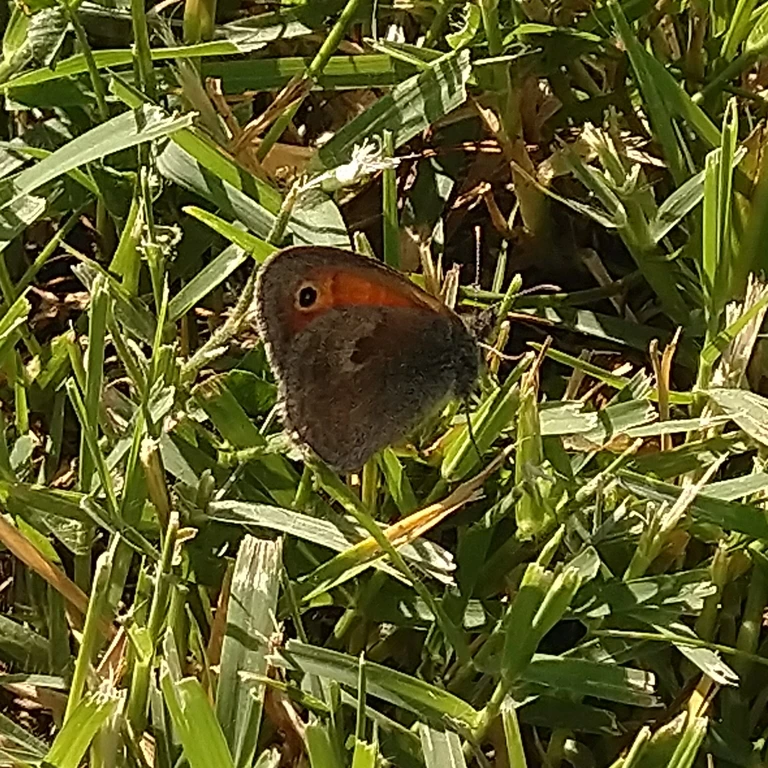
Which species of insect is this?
Coenonympha pamphilus
